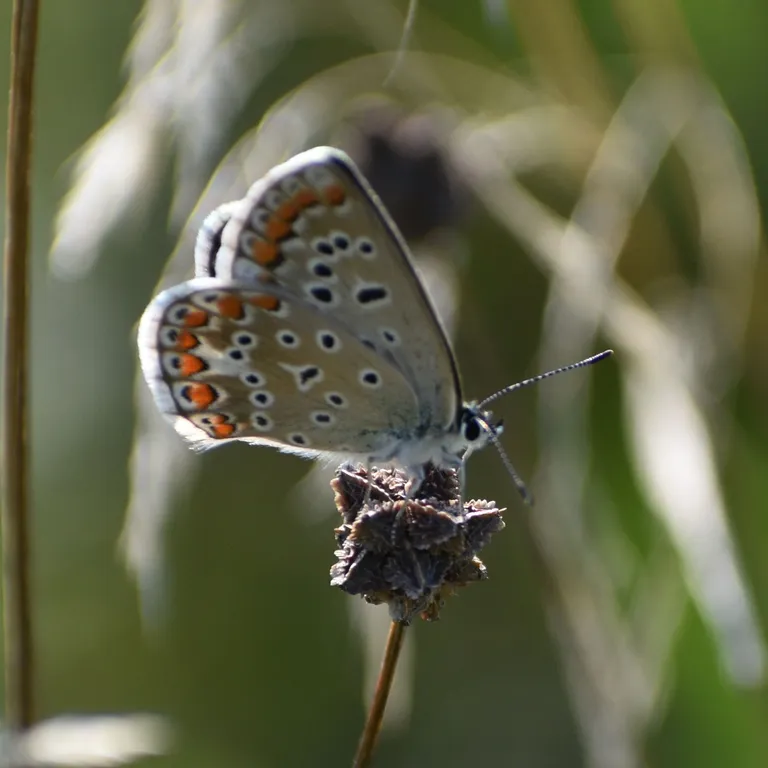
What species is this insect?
Polyommatus icarus
